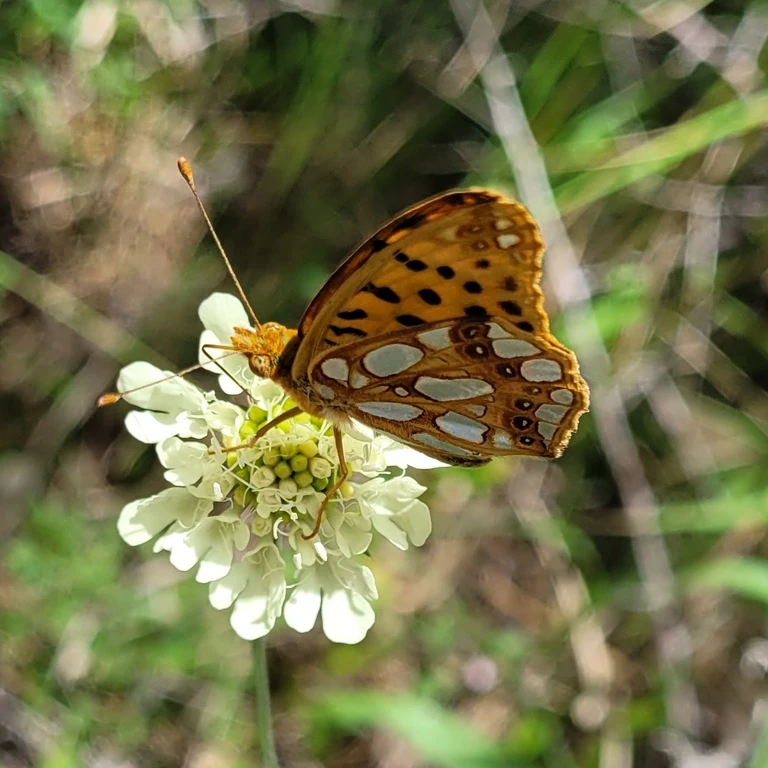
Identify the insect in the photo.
Issoria lathonia
